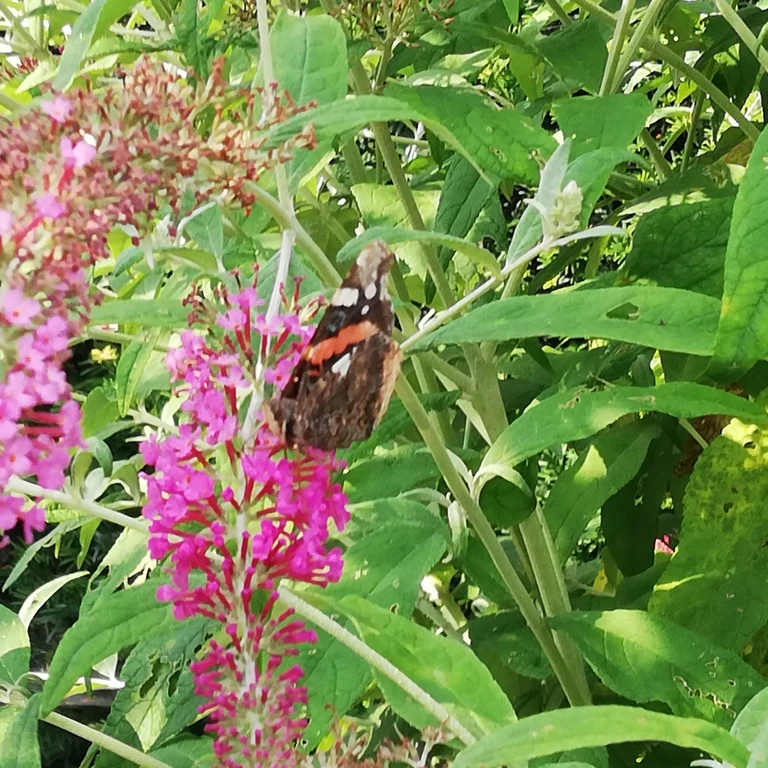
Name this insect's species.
Vanessa atalanta
